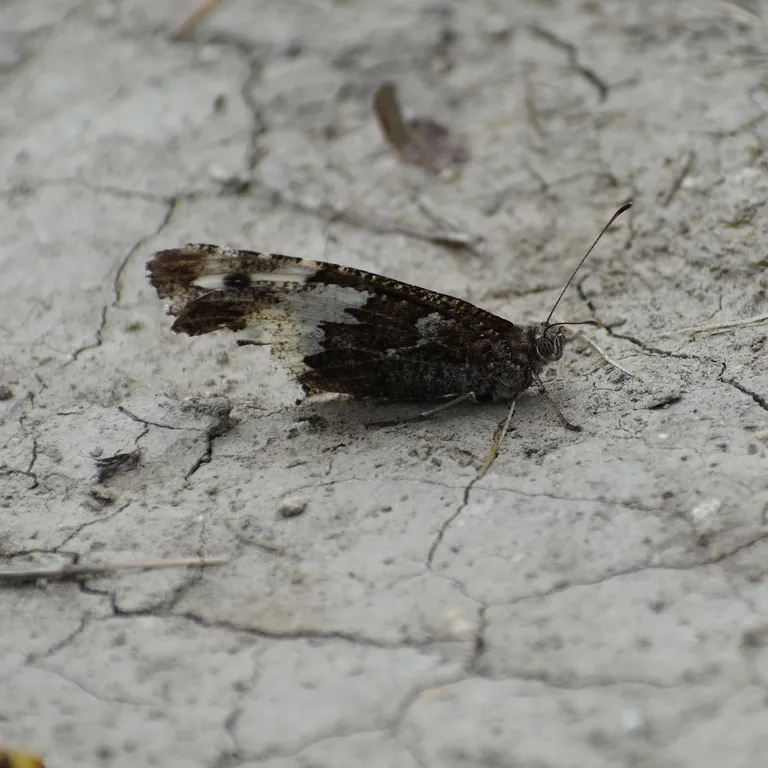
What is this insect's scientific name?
Brintesia circe
